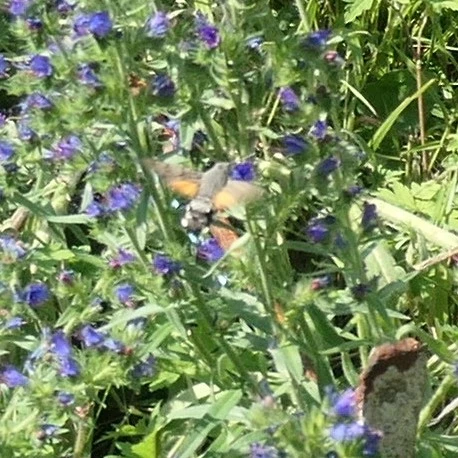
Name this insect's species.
Macroglossum stellatarum
